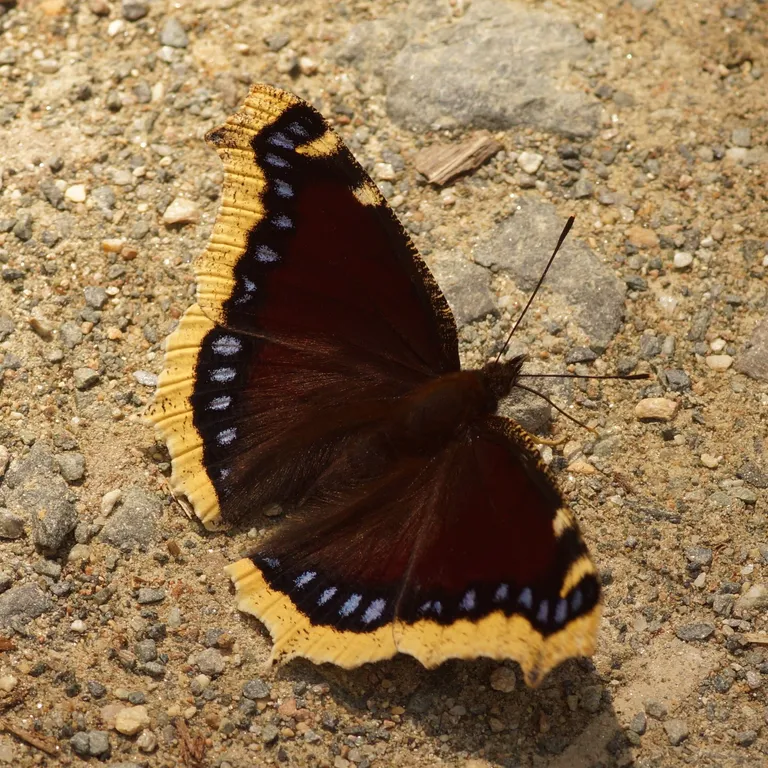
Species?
Nymphalis antiopa
